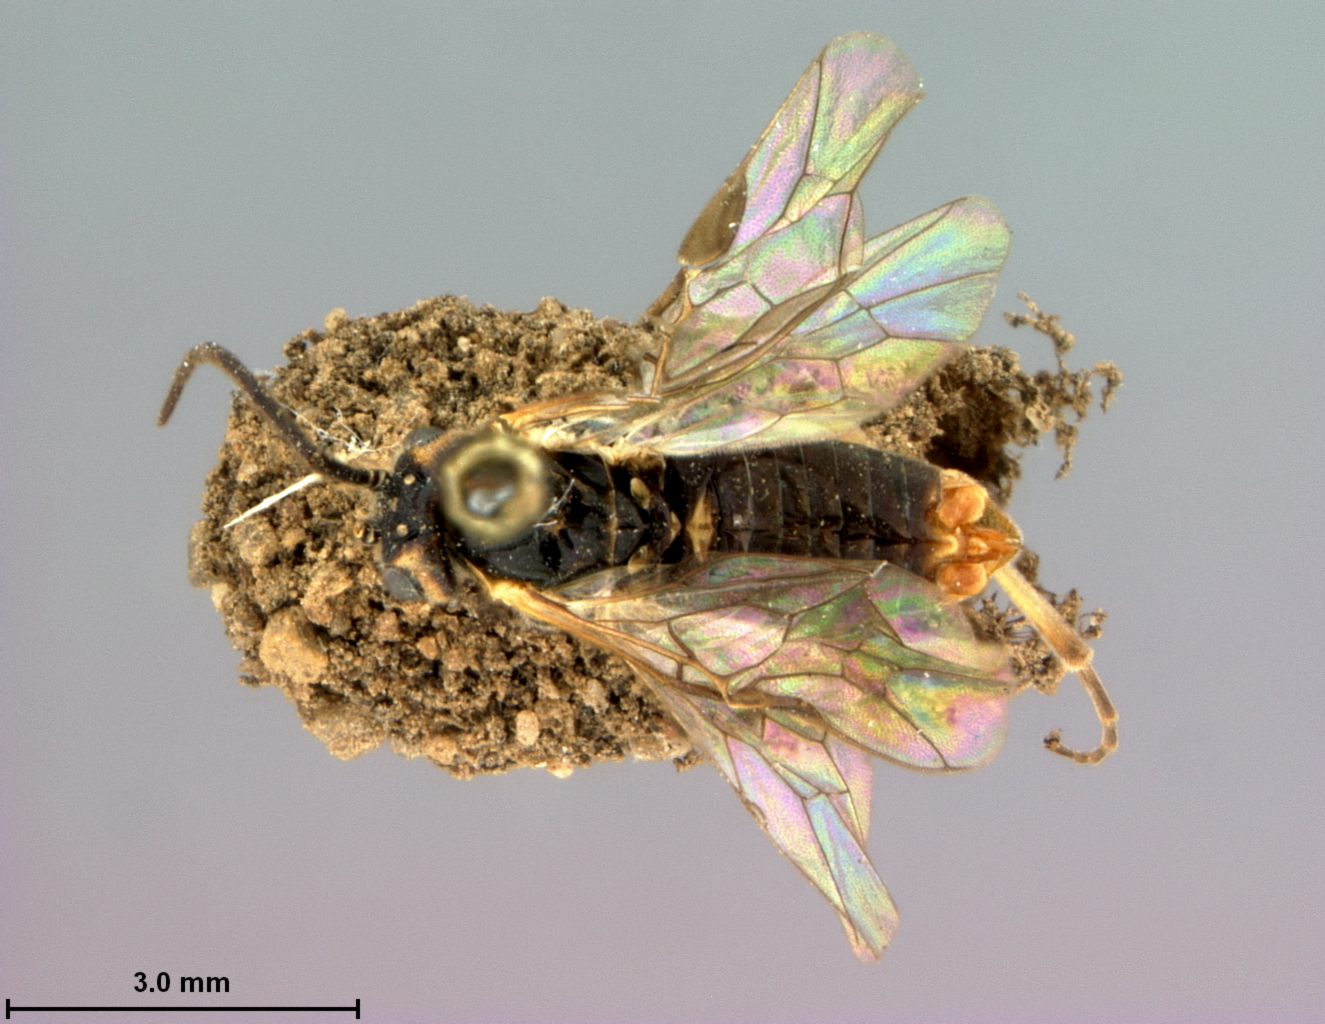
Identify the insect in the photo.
Pachynematus tritici
